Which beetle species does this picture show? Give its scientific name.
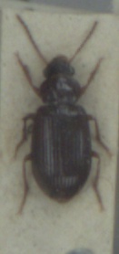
Bradycellus harpalinus
